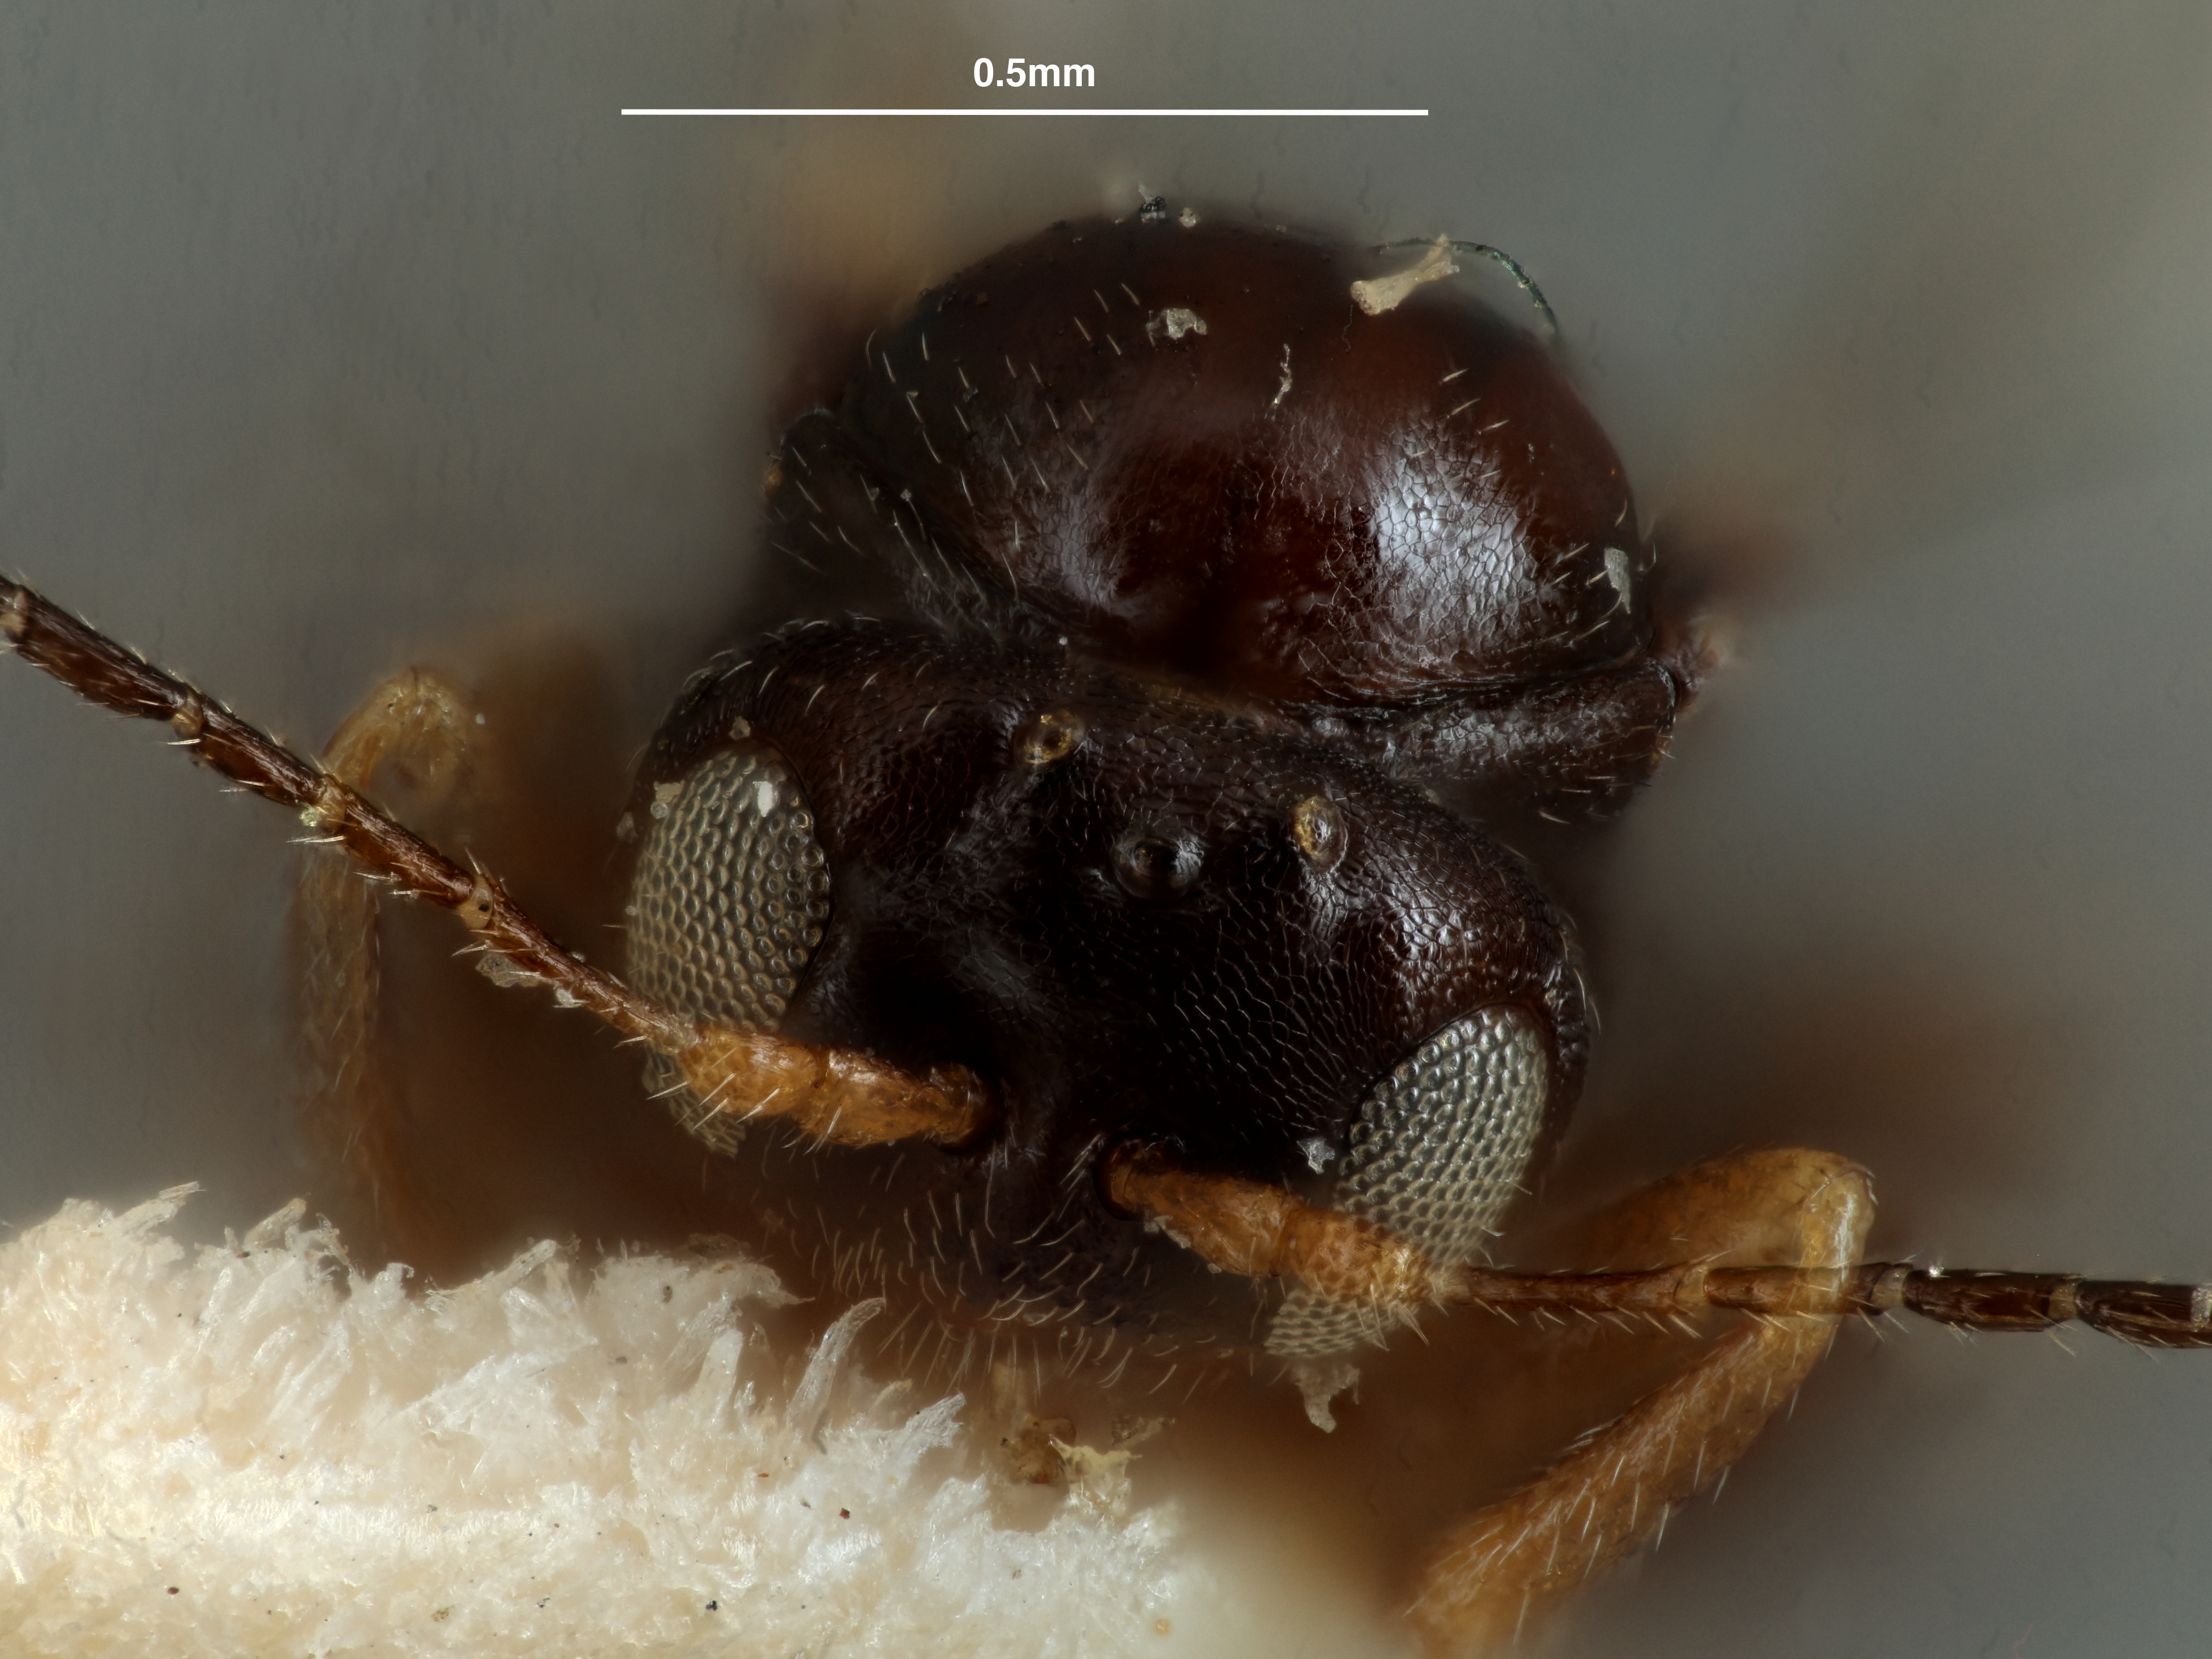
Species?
Neuroterus clavensis
